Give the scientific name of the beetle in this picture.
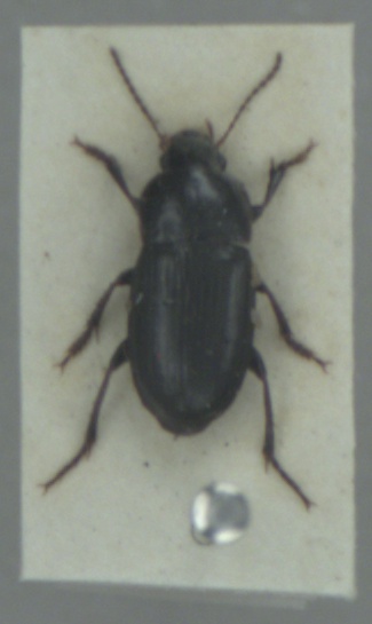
Harpalus anxius
